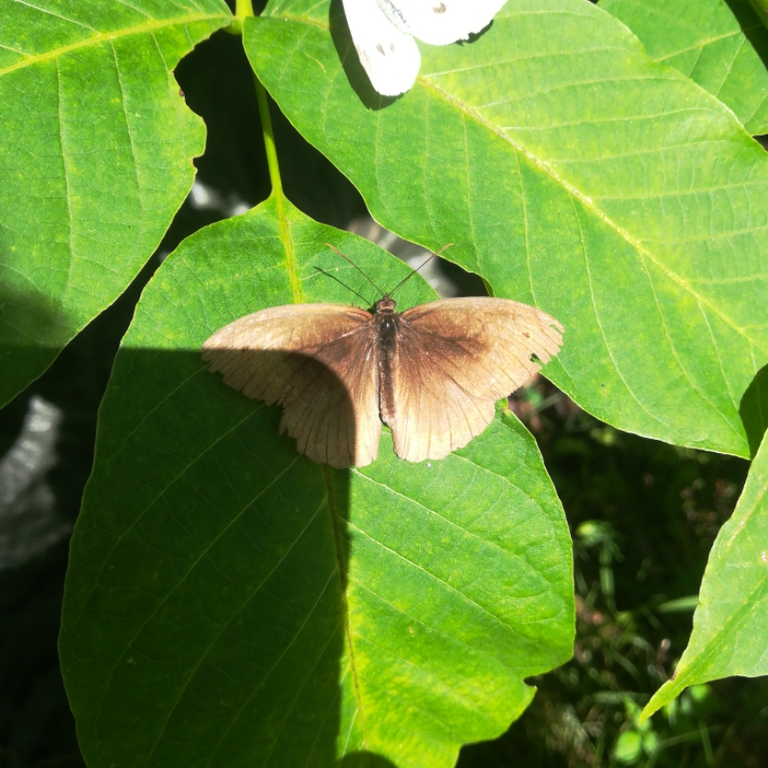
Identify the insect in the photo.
Maniola jurtina
